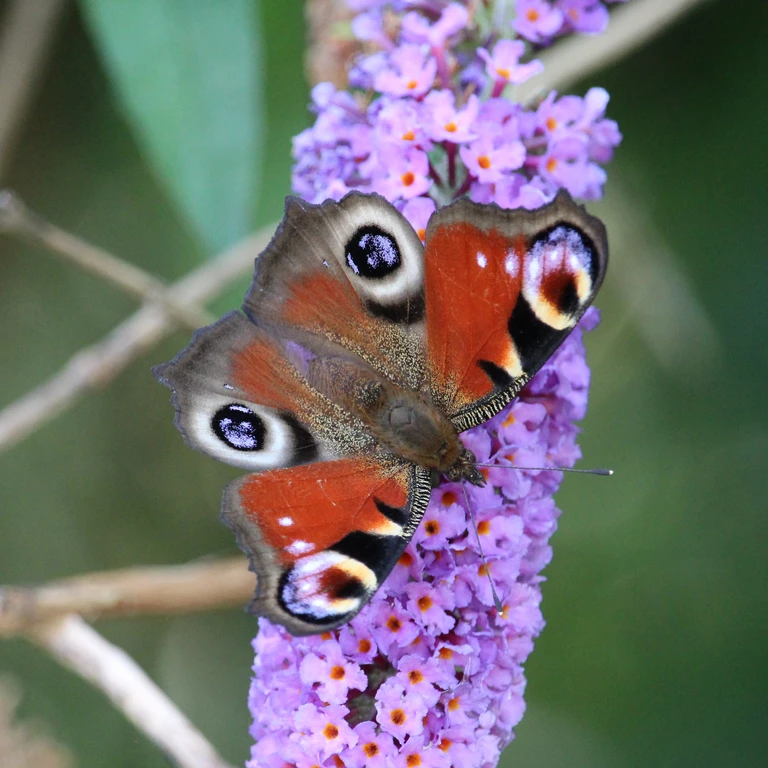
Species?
Aglais io
